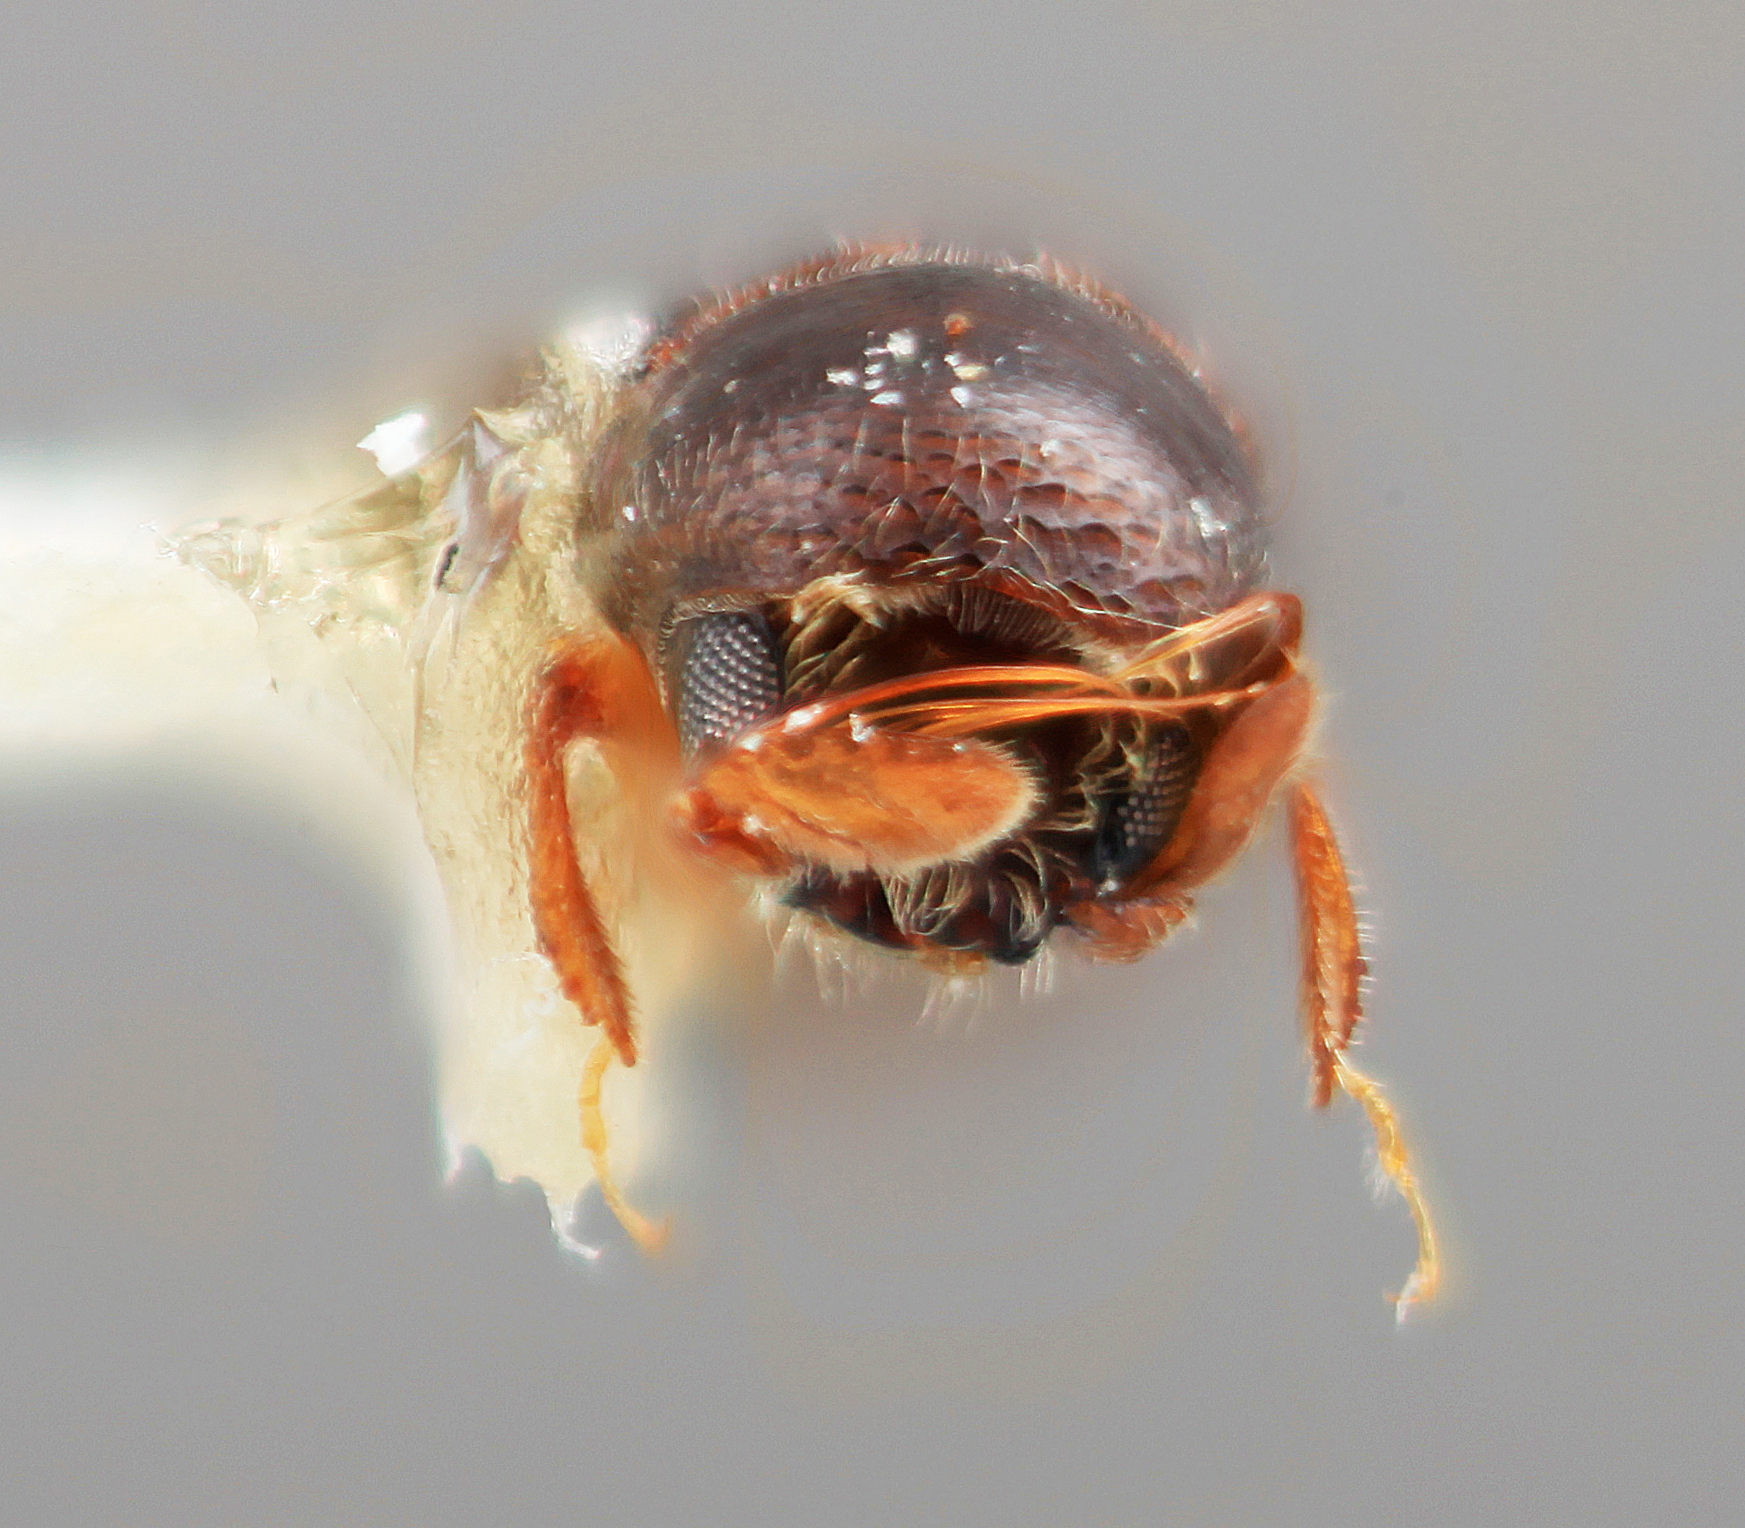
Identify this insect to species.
Corthylus bellus
